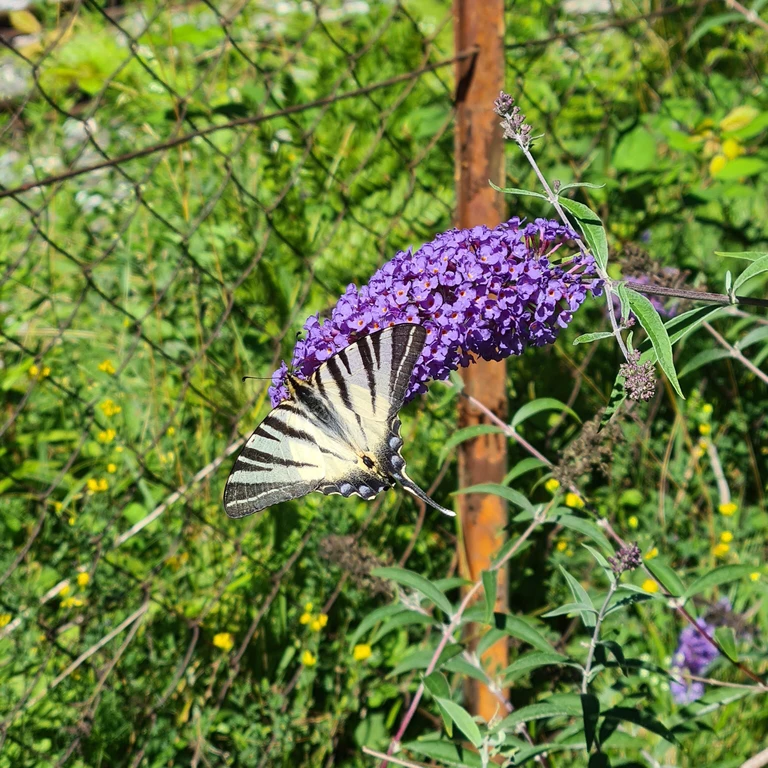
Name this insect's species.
Iphiclides podalirius
